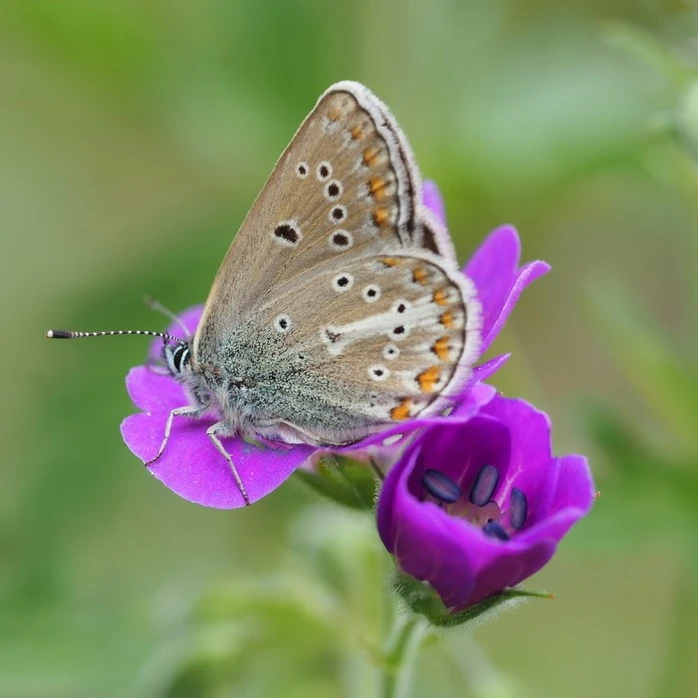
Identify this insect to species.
Eumedonia eumedon
